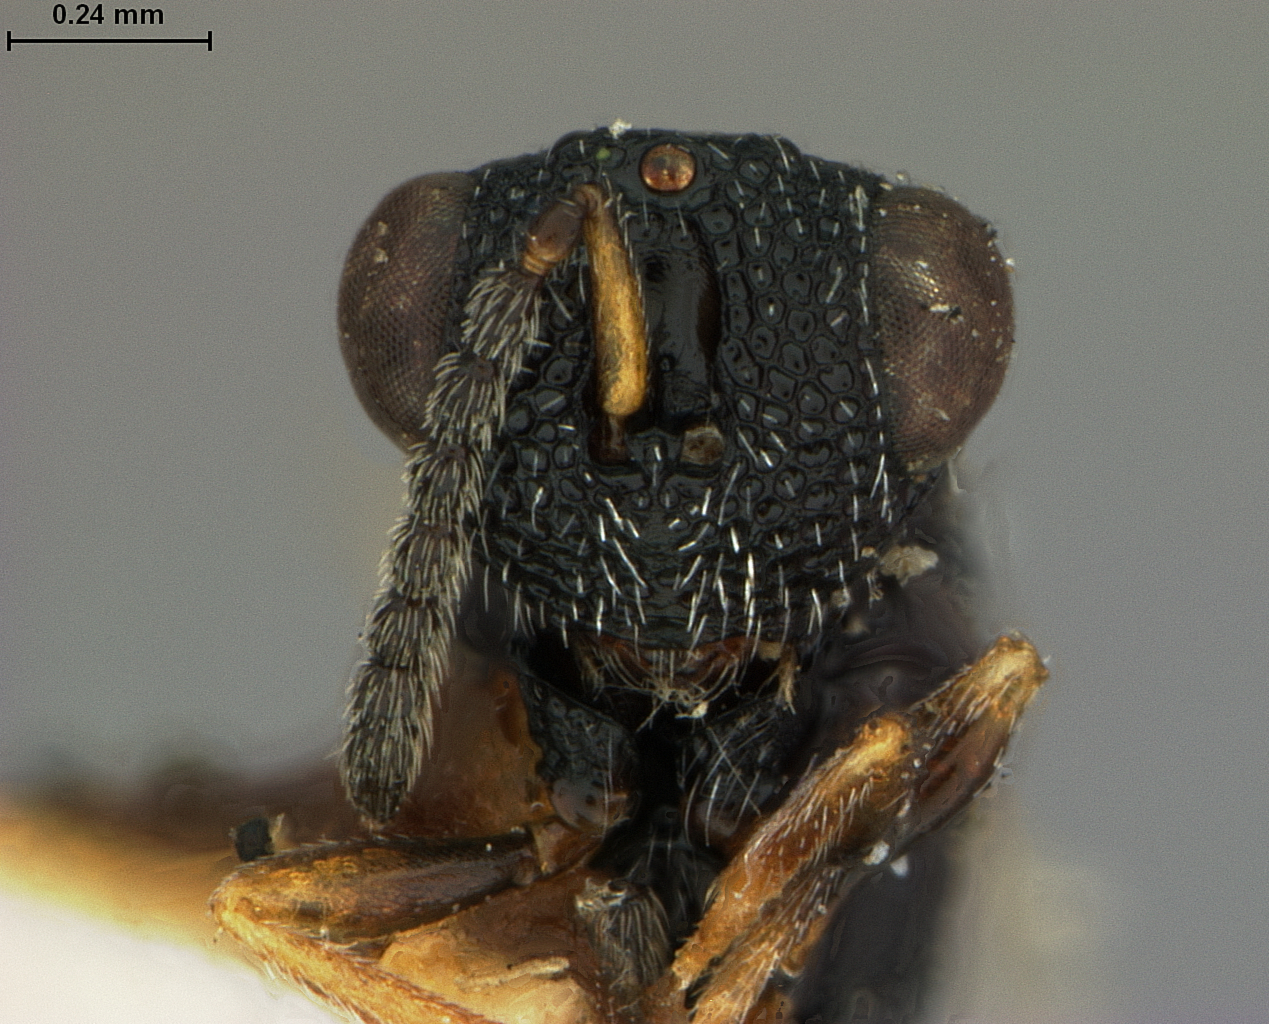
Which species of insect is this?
Decatoma maculipes
